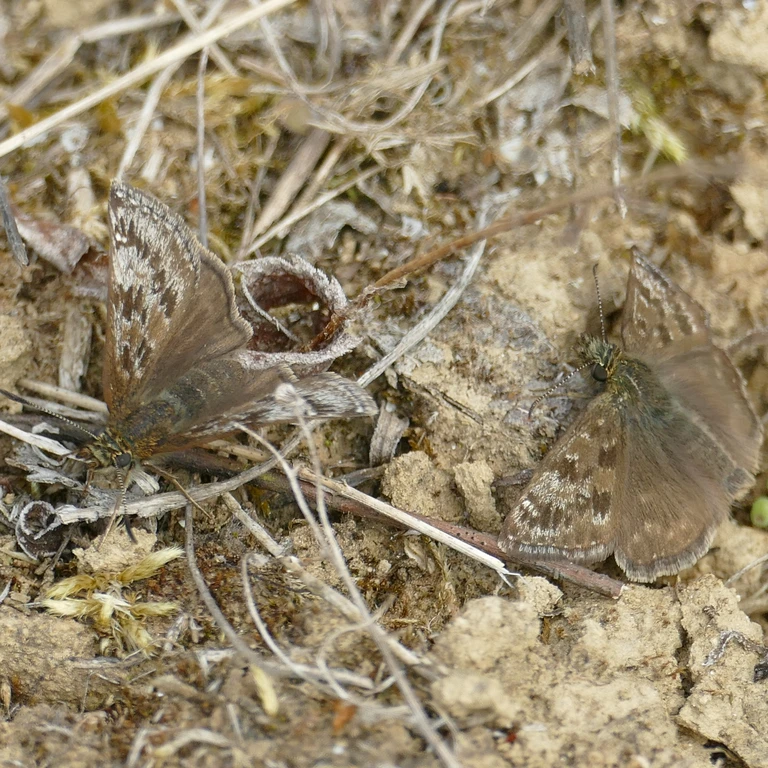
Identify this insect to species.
Erynnis tages
